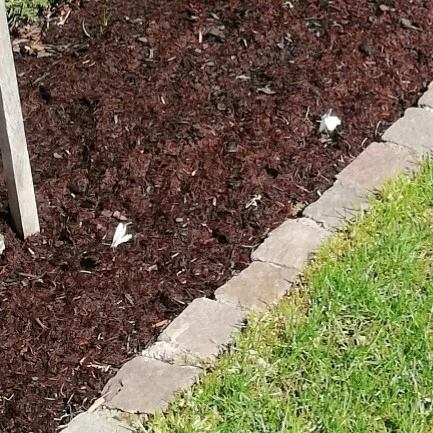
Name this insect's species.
Pieris napi
